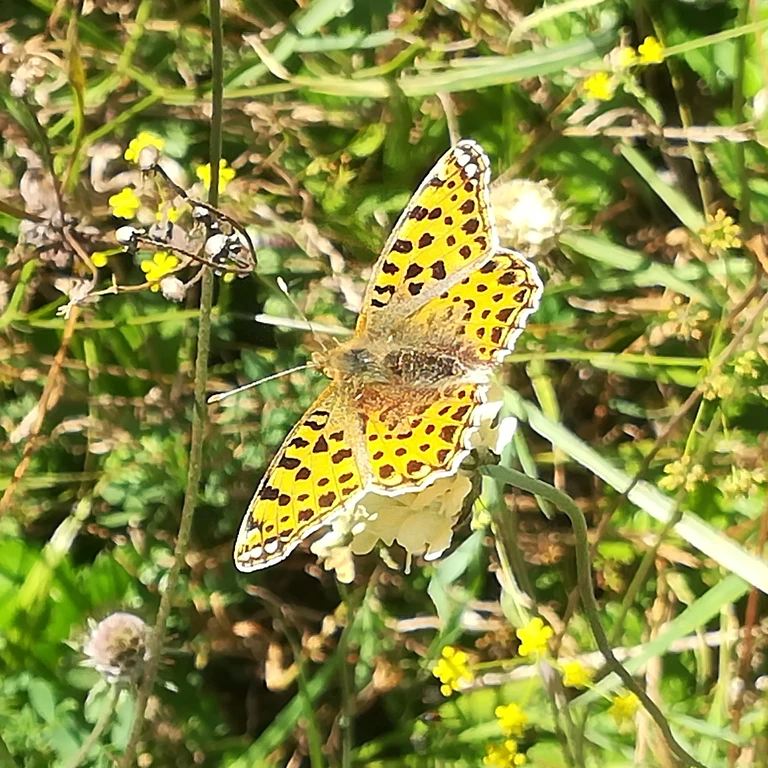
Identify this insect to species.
Issoria lathonia
